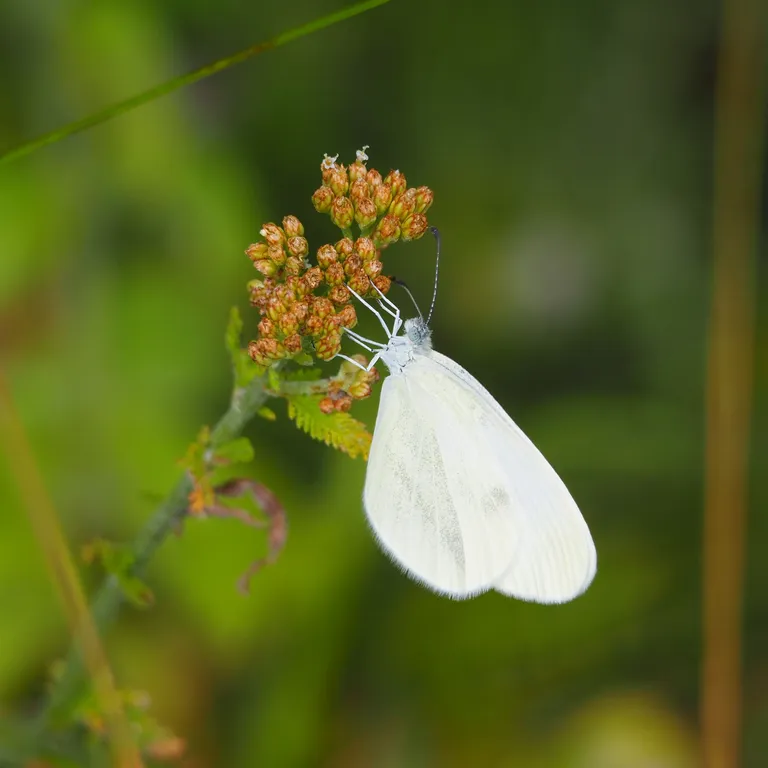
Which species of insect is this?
Leptidea sinapis/juvernica
